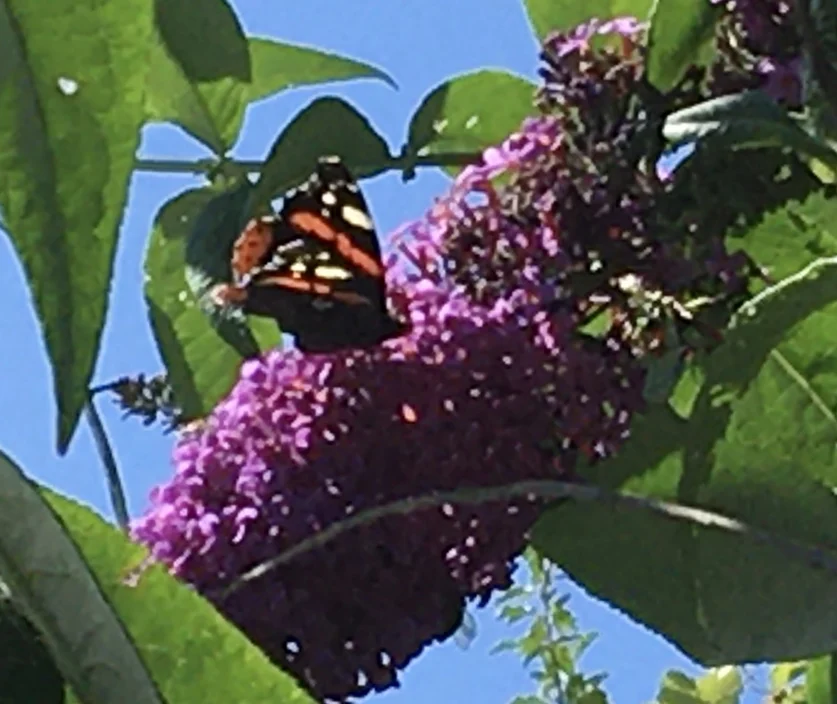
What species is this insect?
Vanessa atalanta
